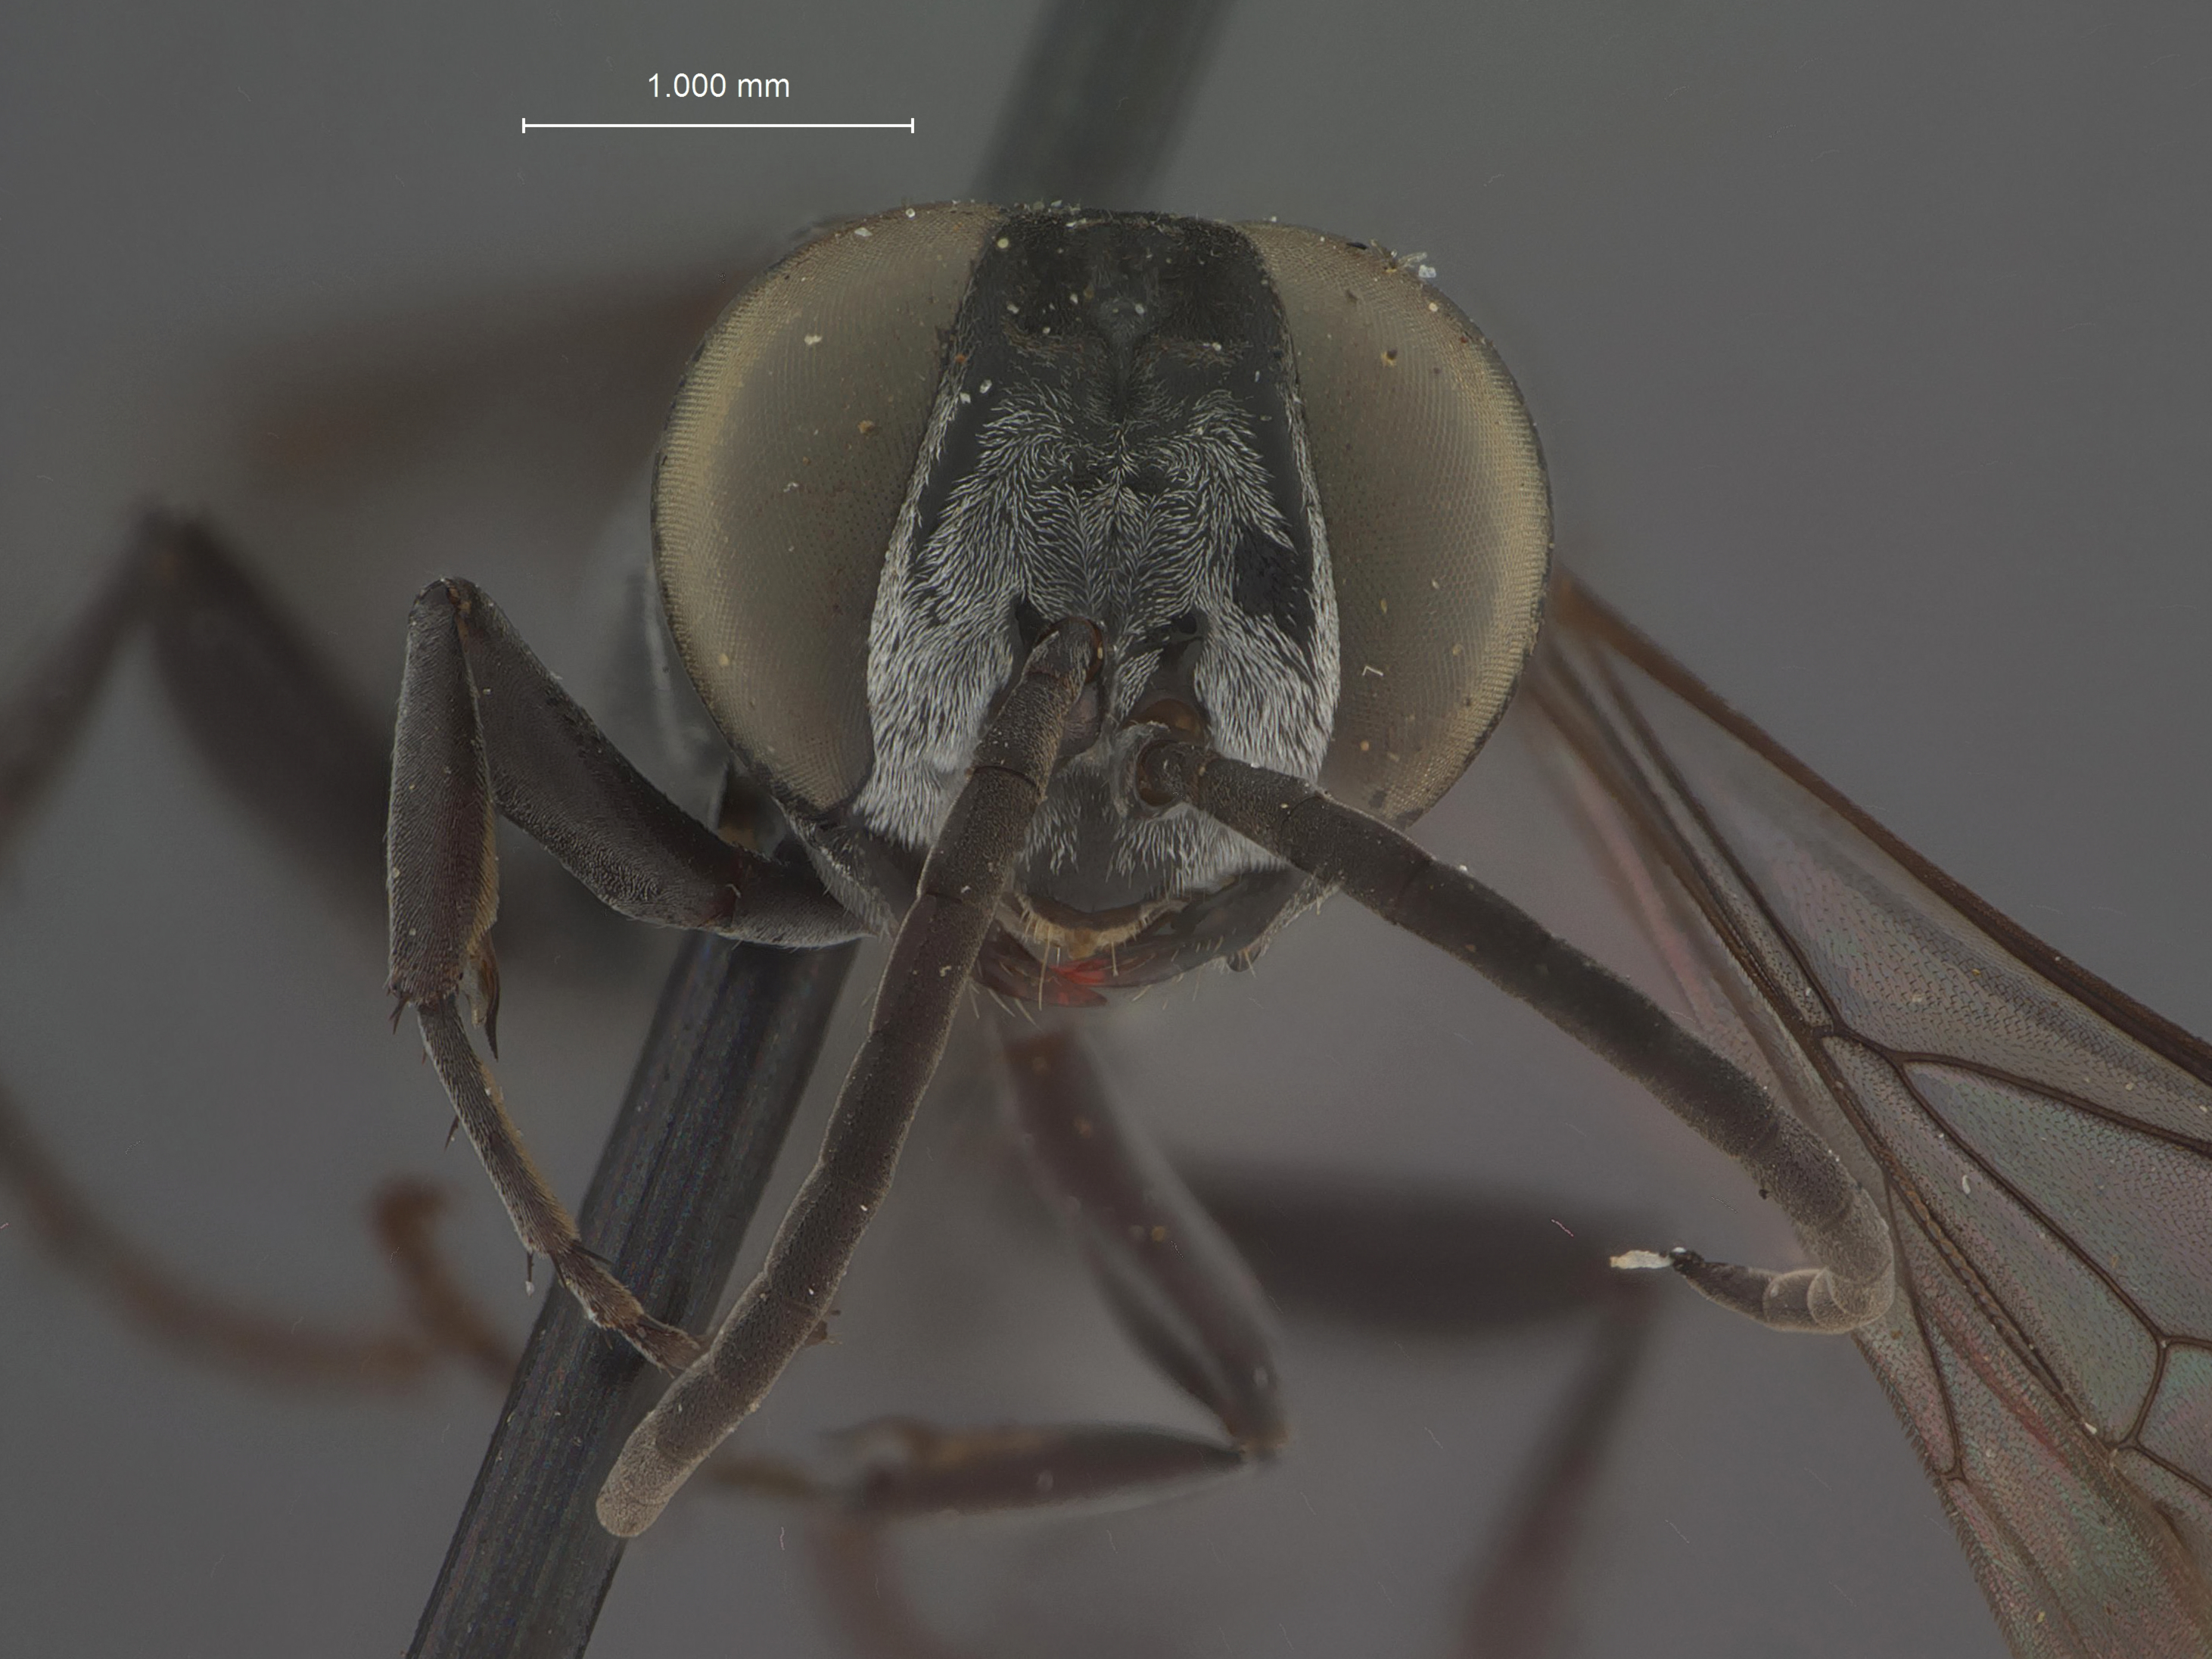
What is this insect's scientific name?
Liris mescalero
